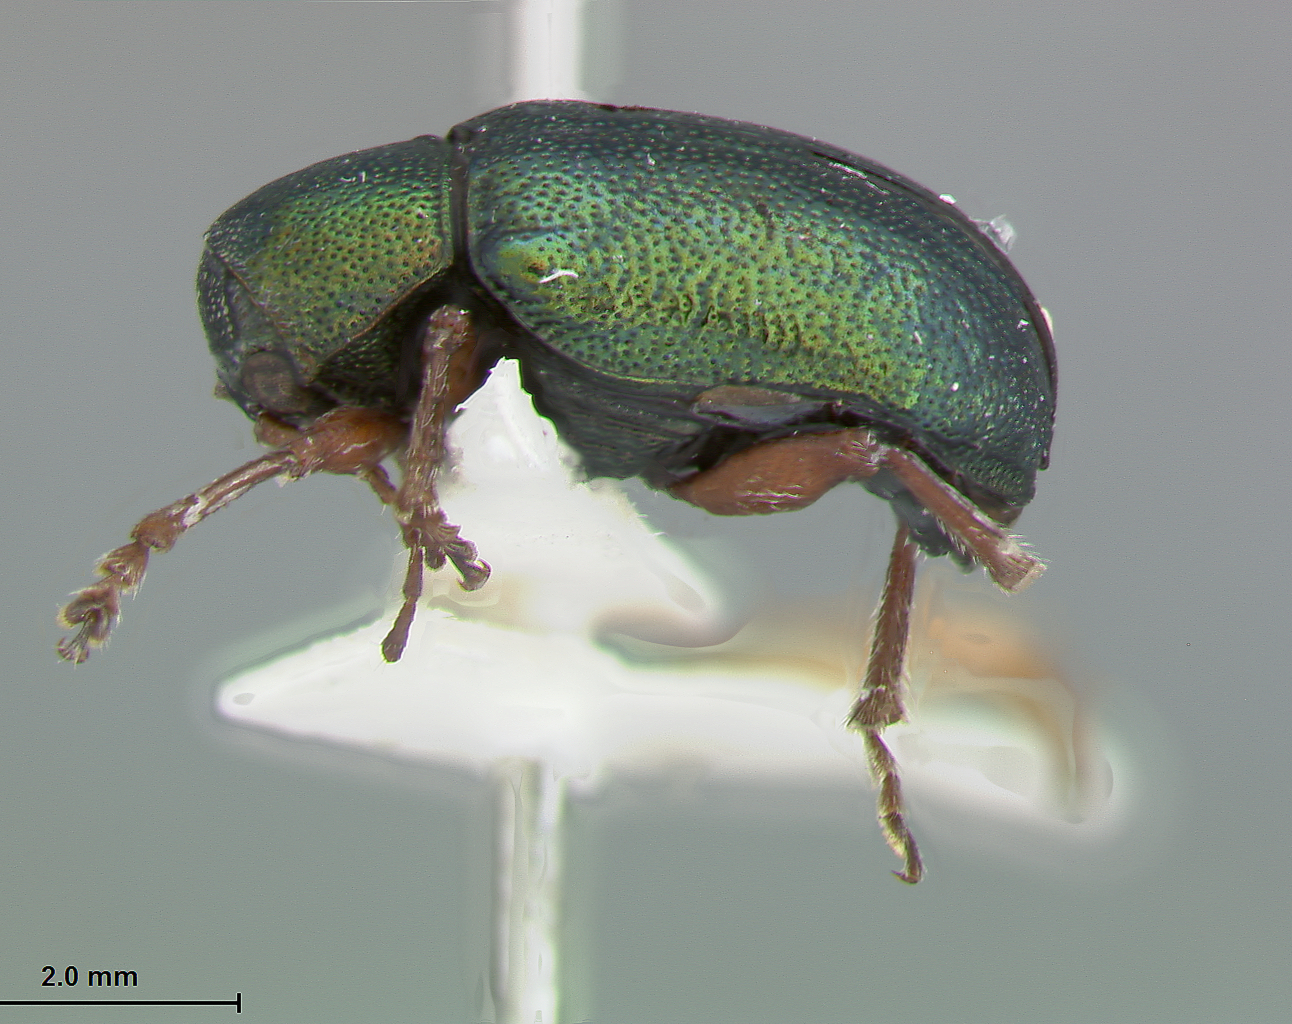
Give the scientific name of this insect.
Colaspis thaleia
